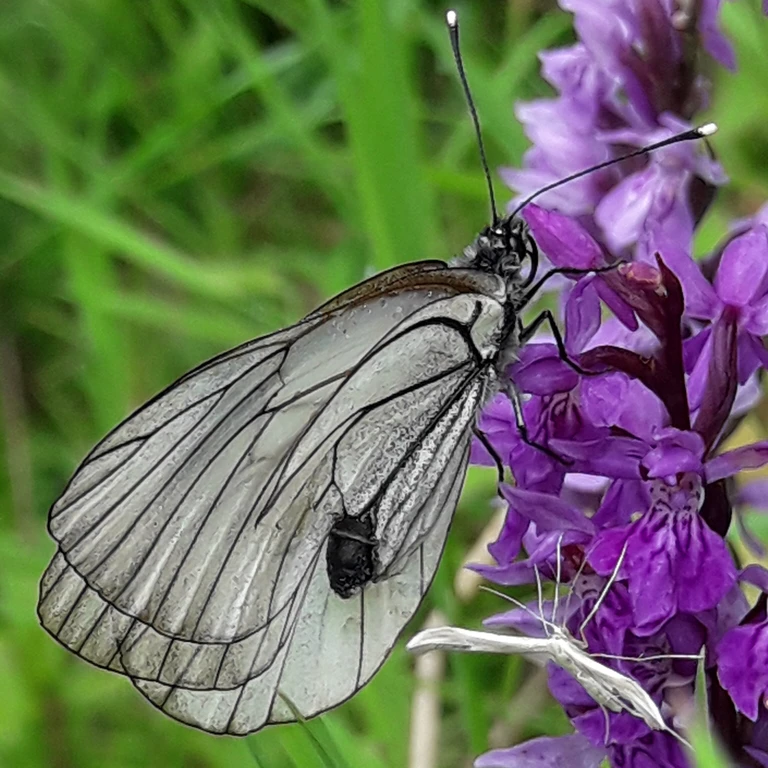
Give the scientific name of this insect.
Aporia crataegi
